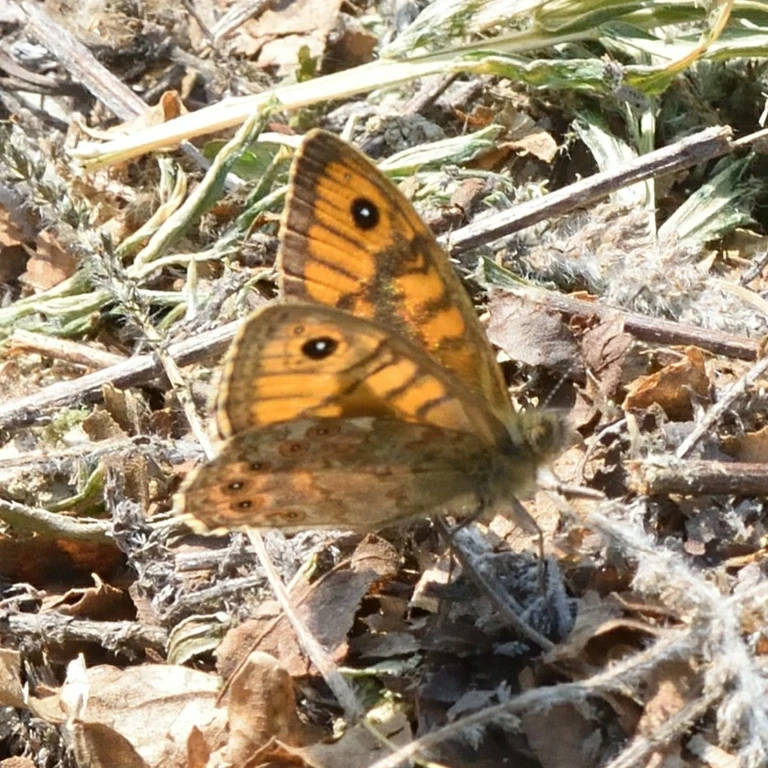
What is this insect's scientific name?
Lasiommata megera (also Pararge megera)
